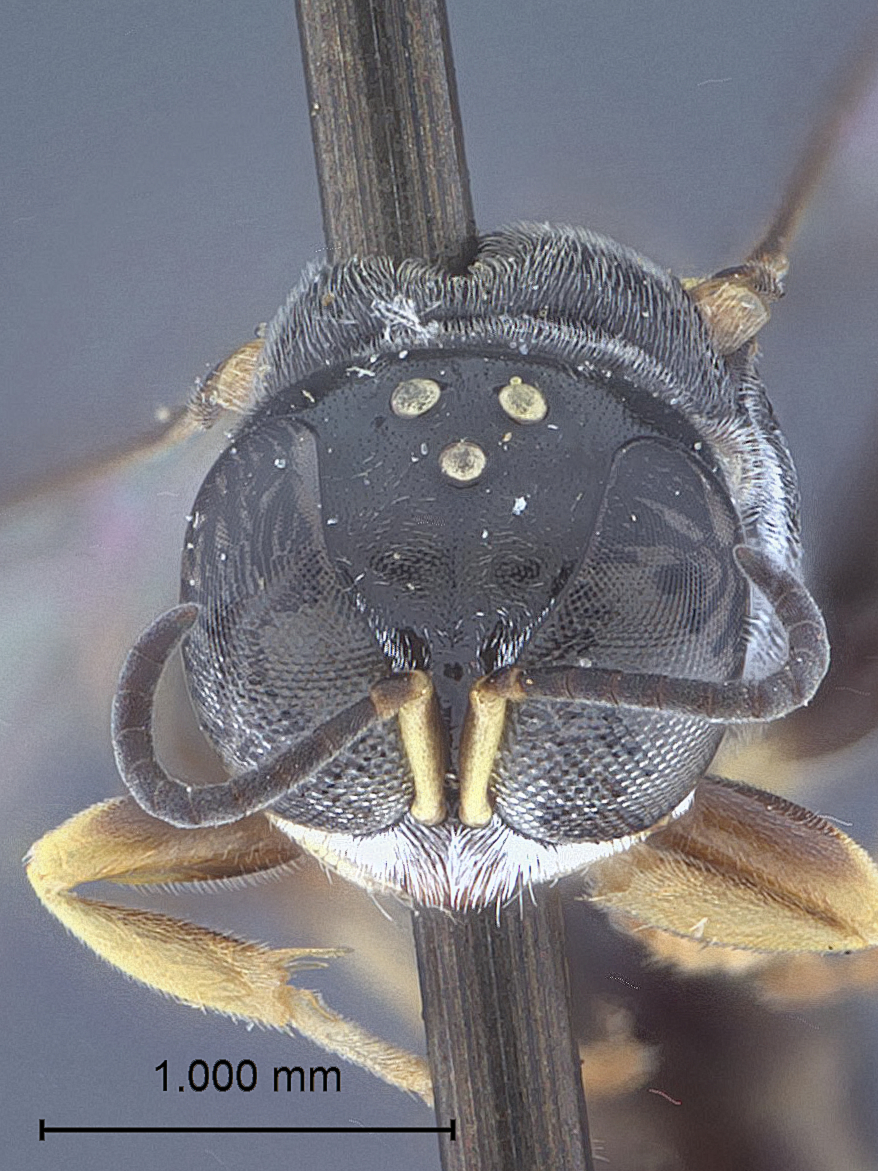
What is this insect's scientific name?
Crossocerus planifemus
